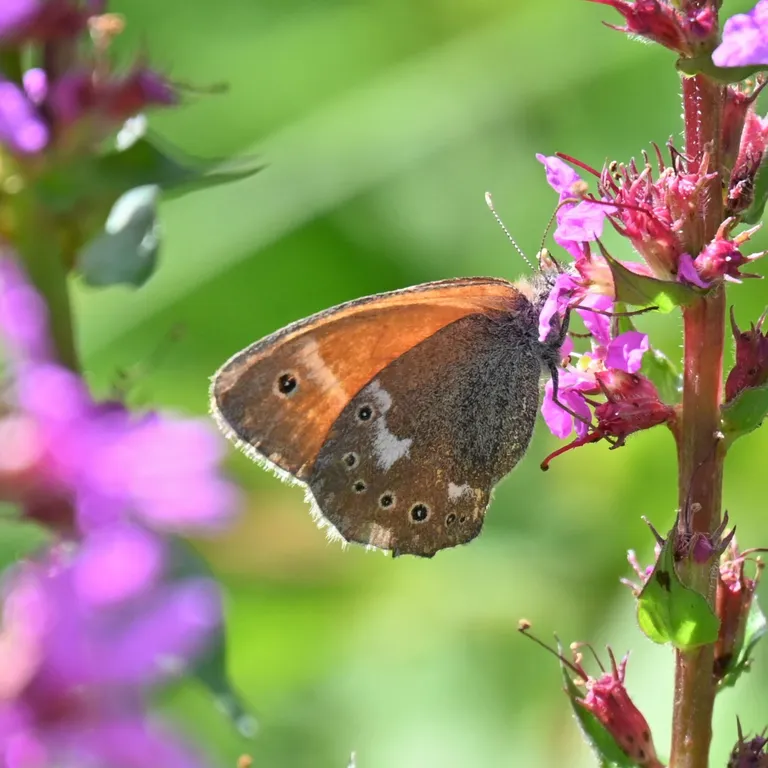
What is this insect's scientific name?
Coenonympha tullia
